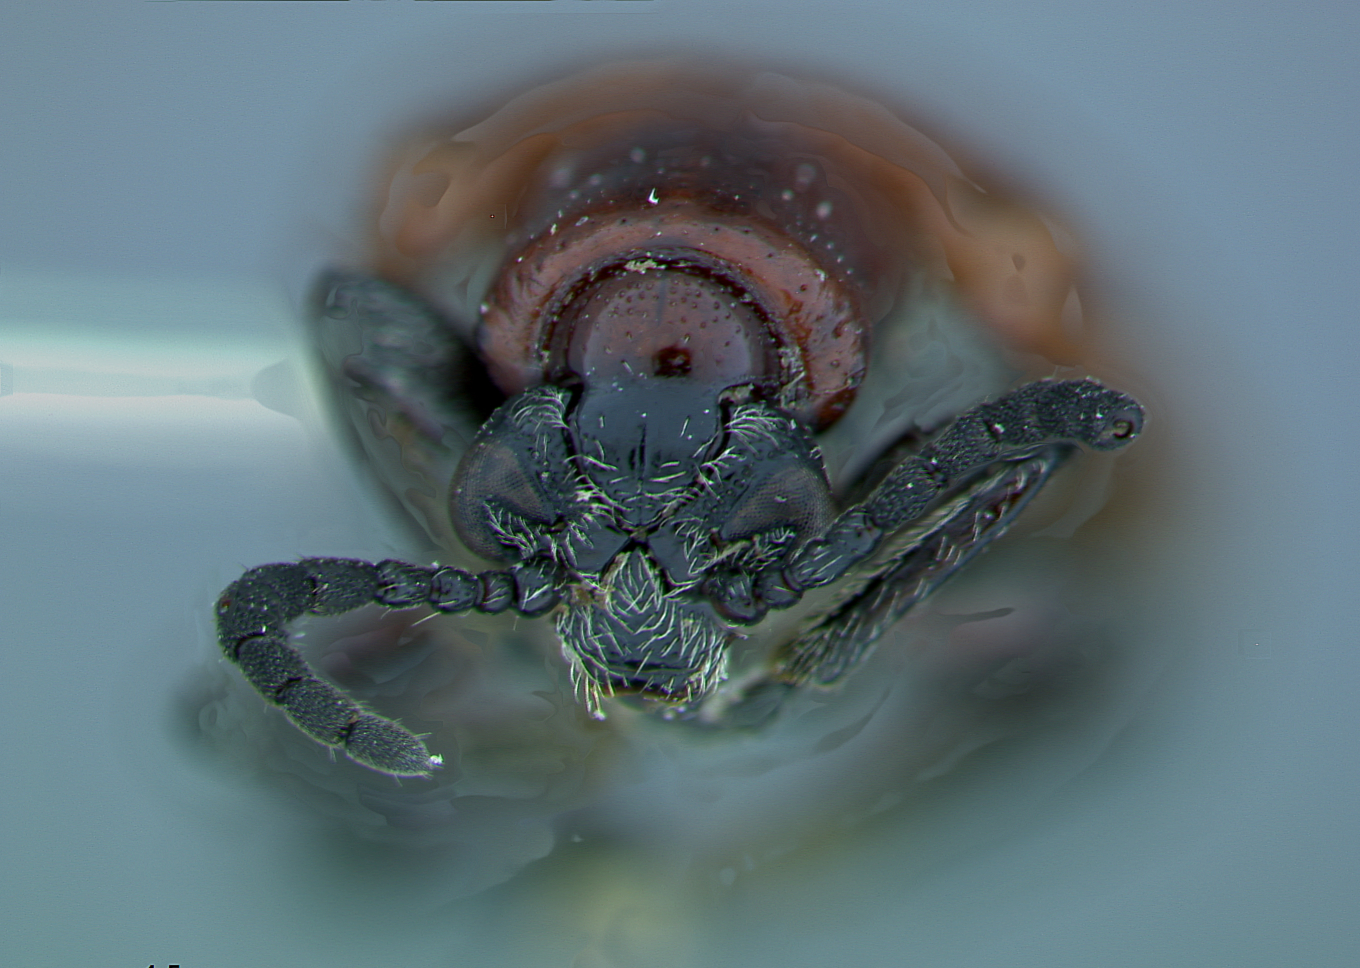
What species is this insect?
Crioceris moupinensis
